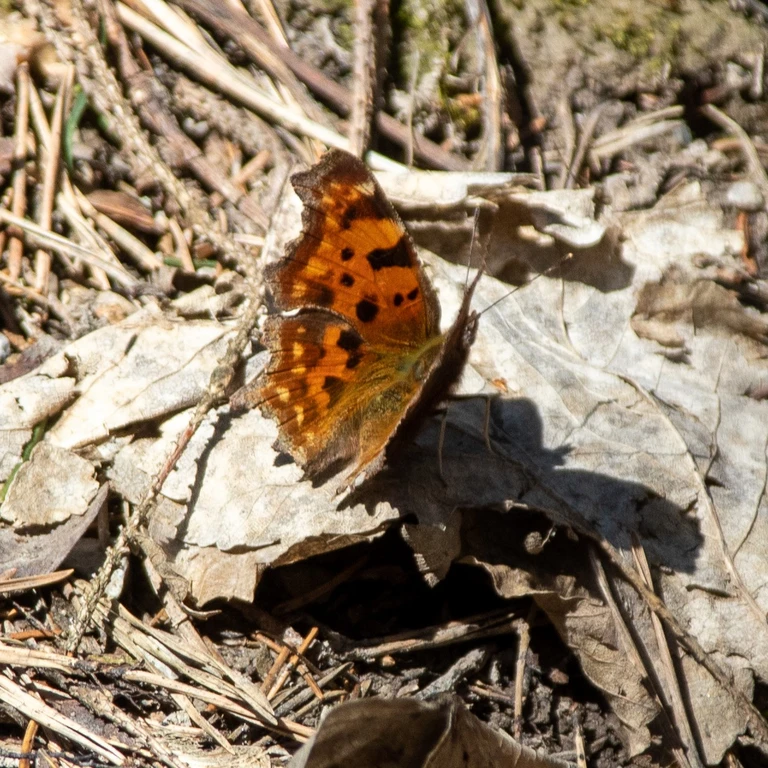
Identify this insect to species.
Polygonia c-album
